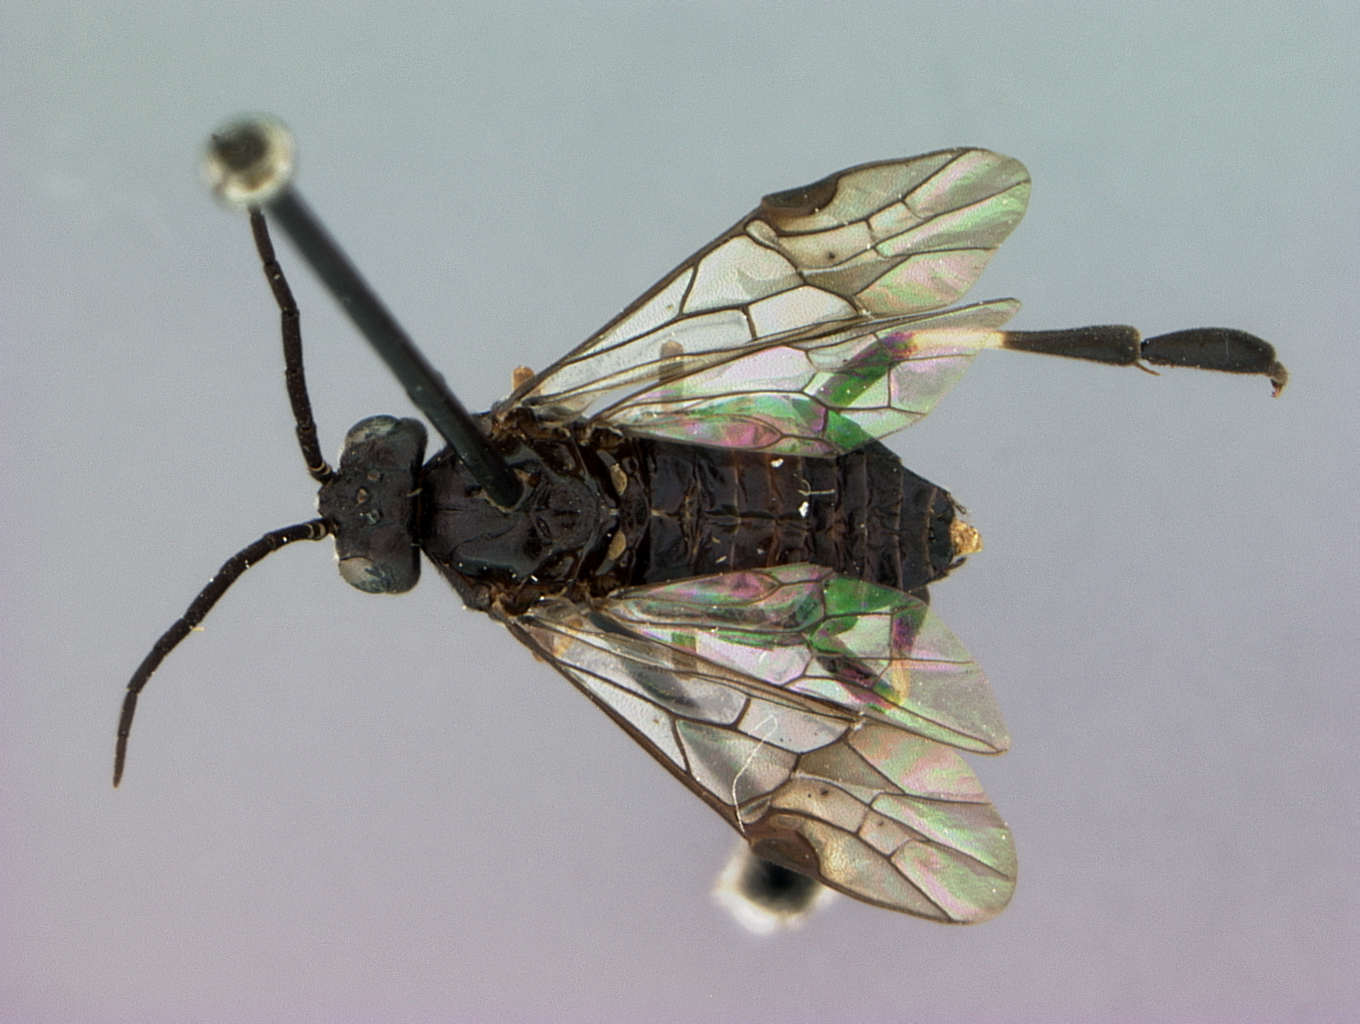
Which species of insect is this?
Croesus curvarius
